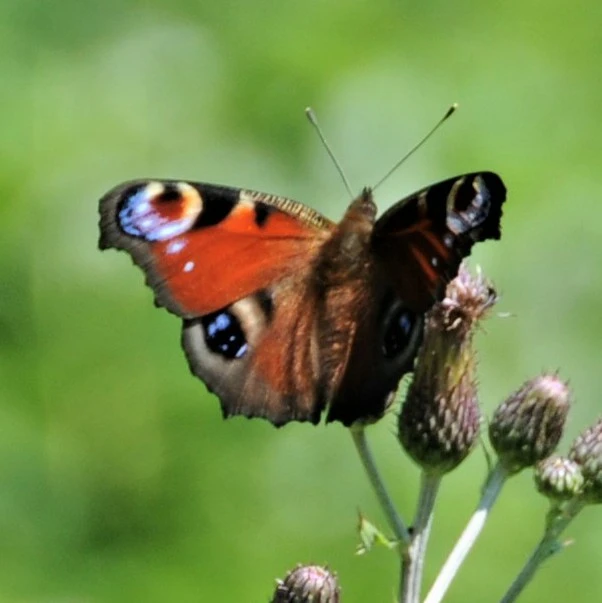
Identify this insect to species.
Aglais io
